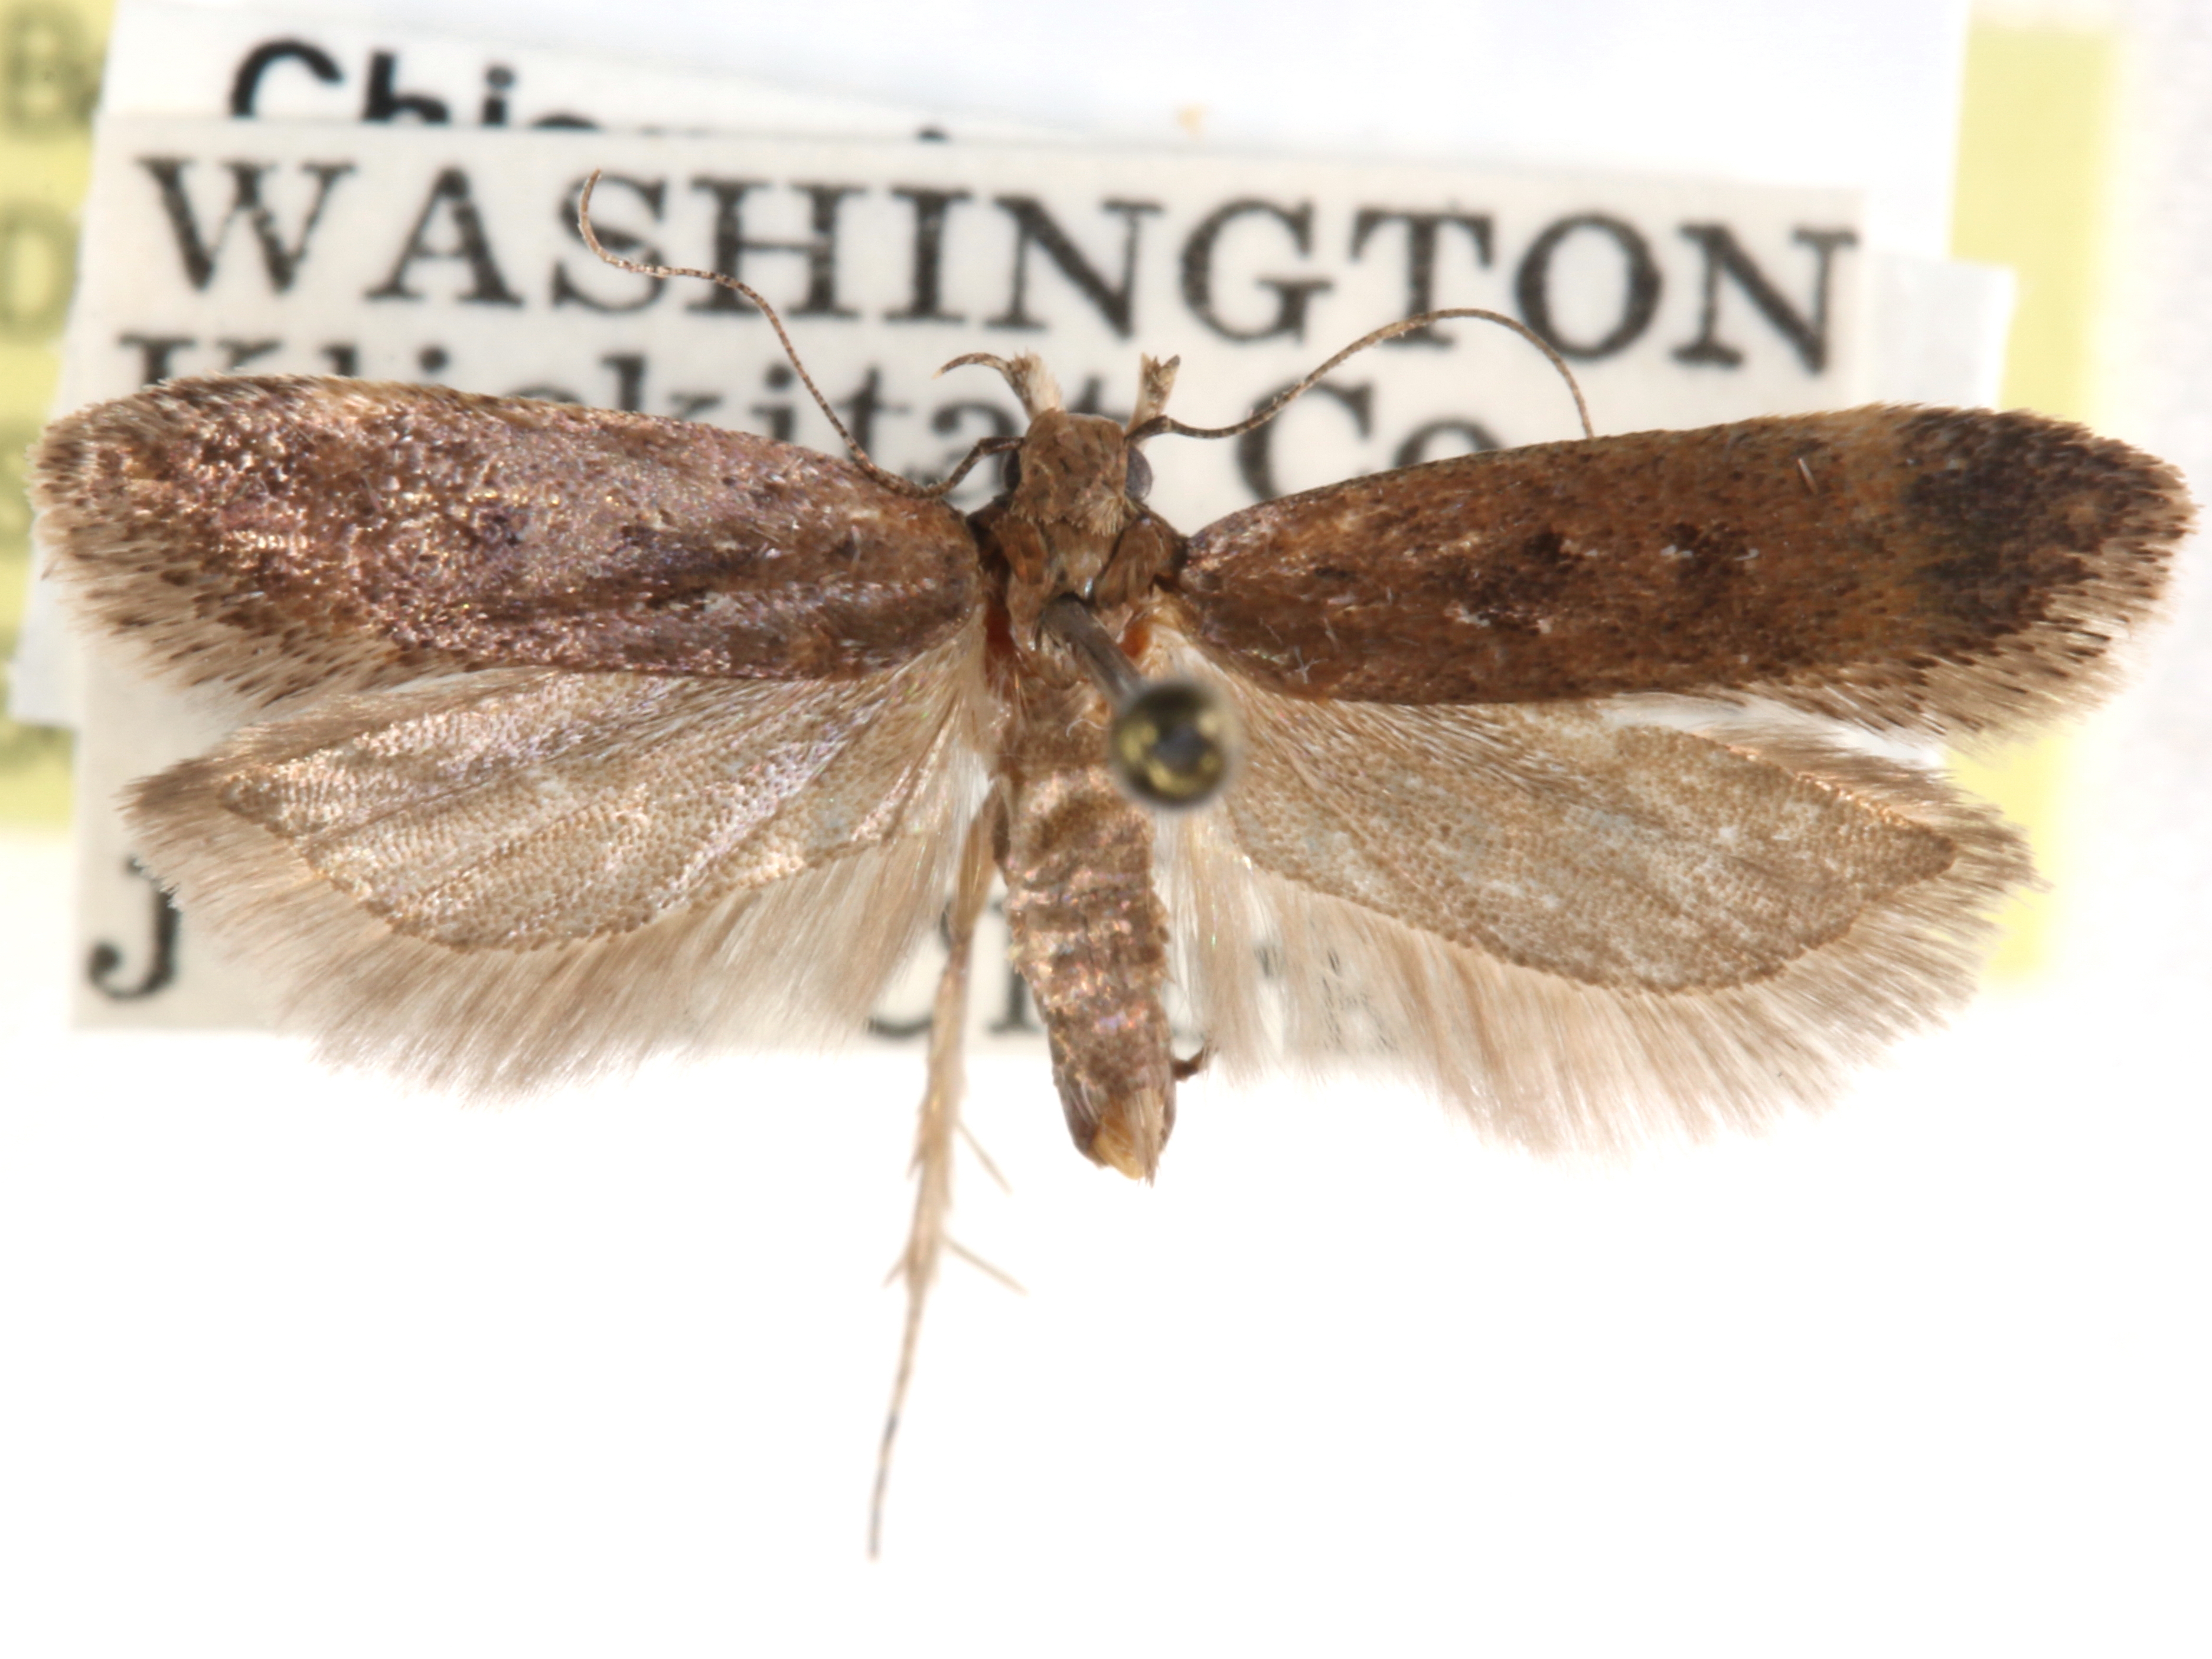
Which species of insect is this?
Chionodes braunella
